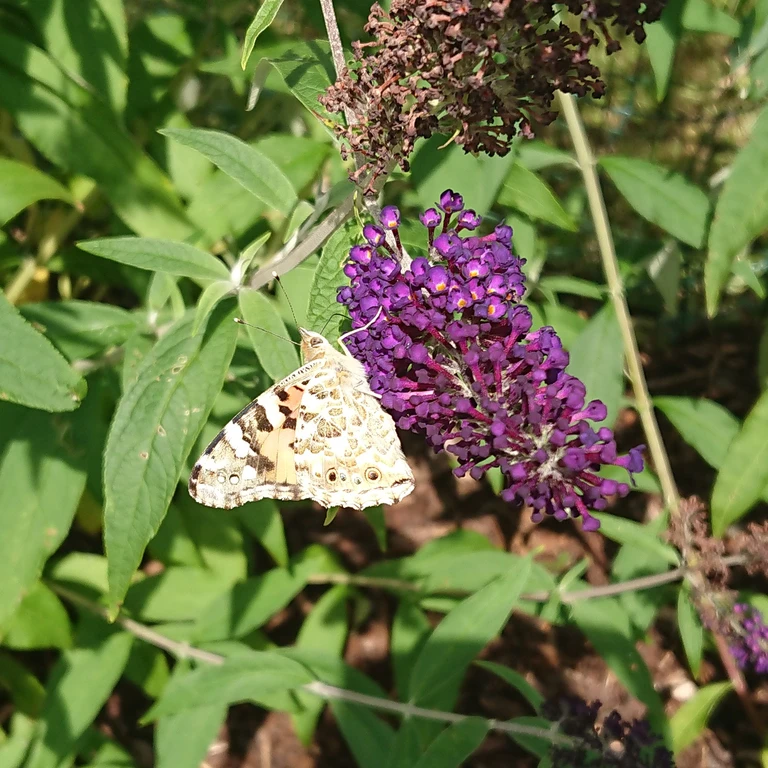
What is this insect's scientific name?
Vanessa cardui
